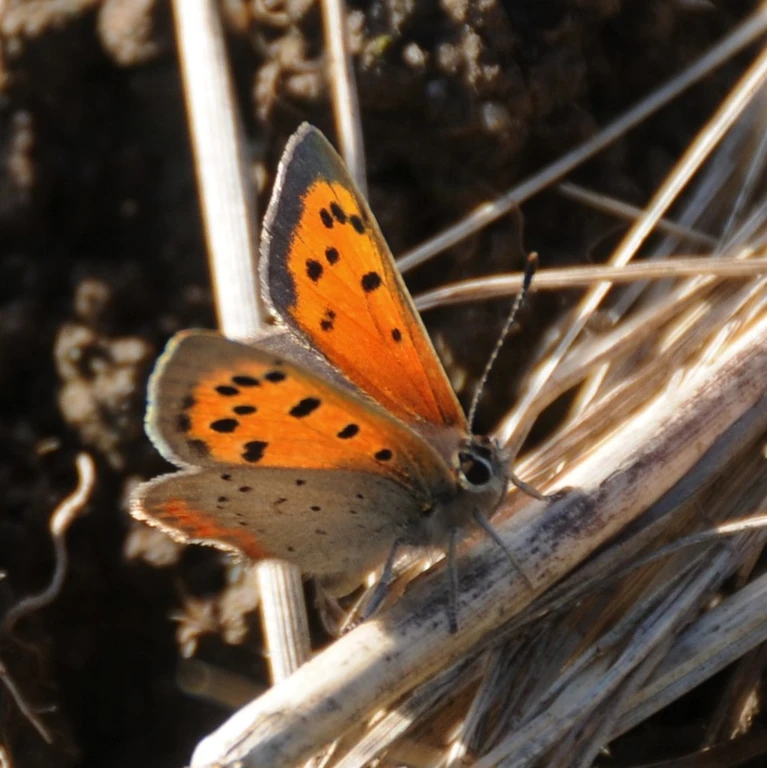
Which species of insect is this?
Lycaena phlaeas
